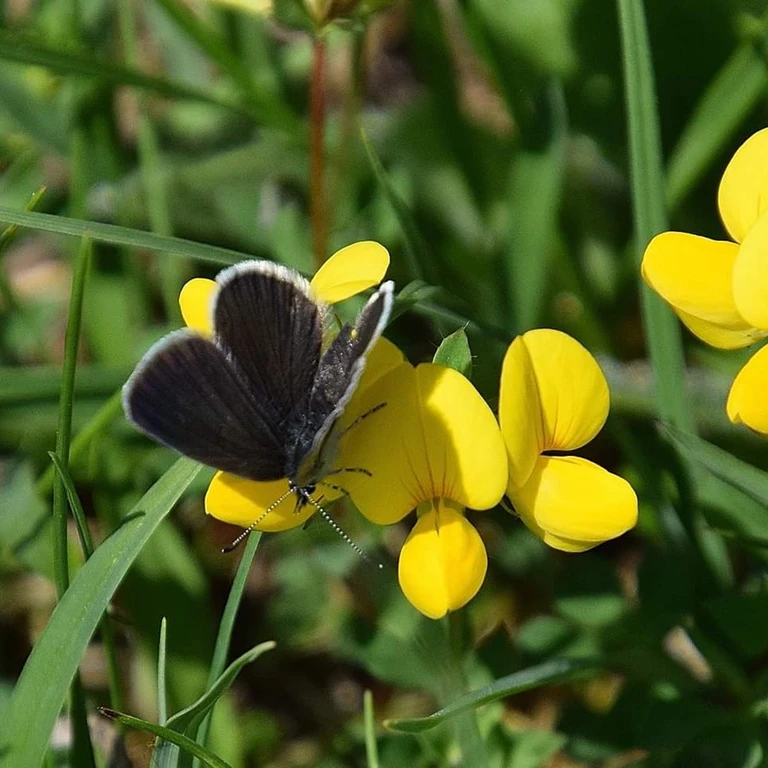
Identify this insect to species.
Cyaniris semiargus
